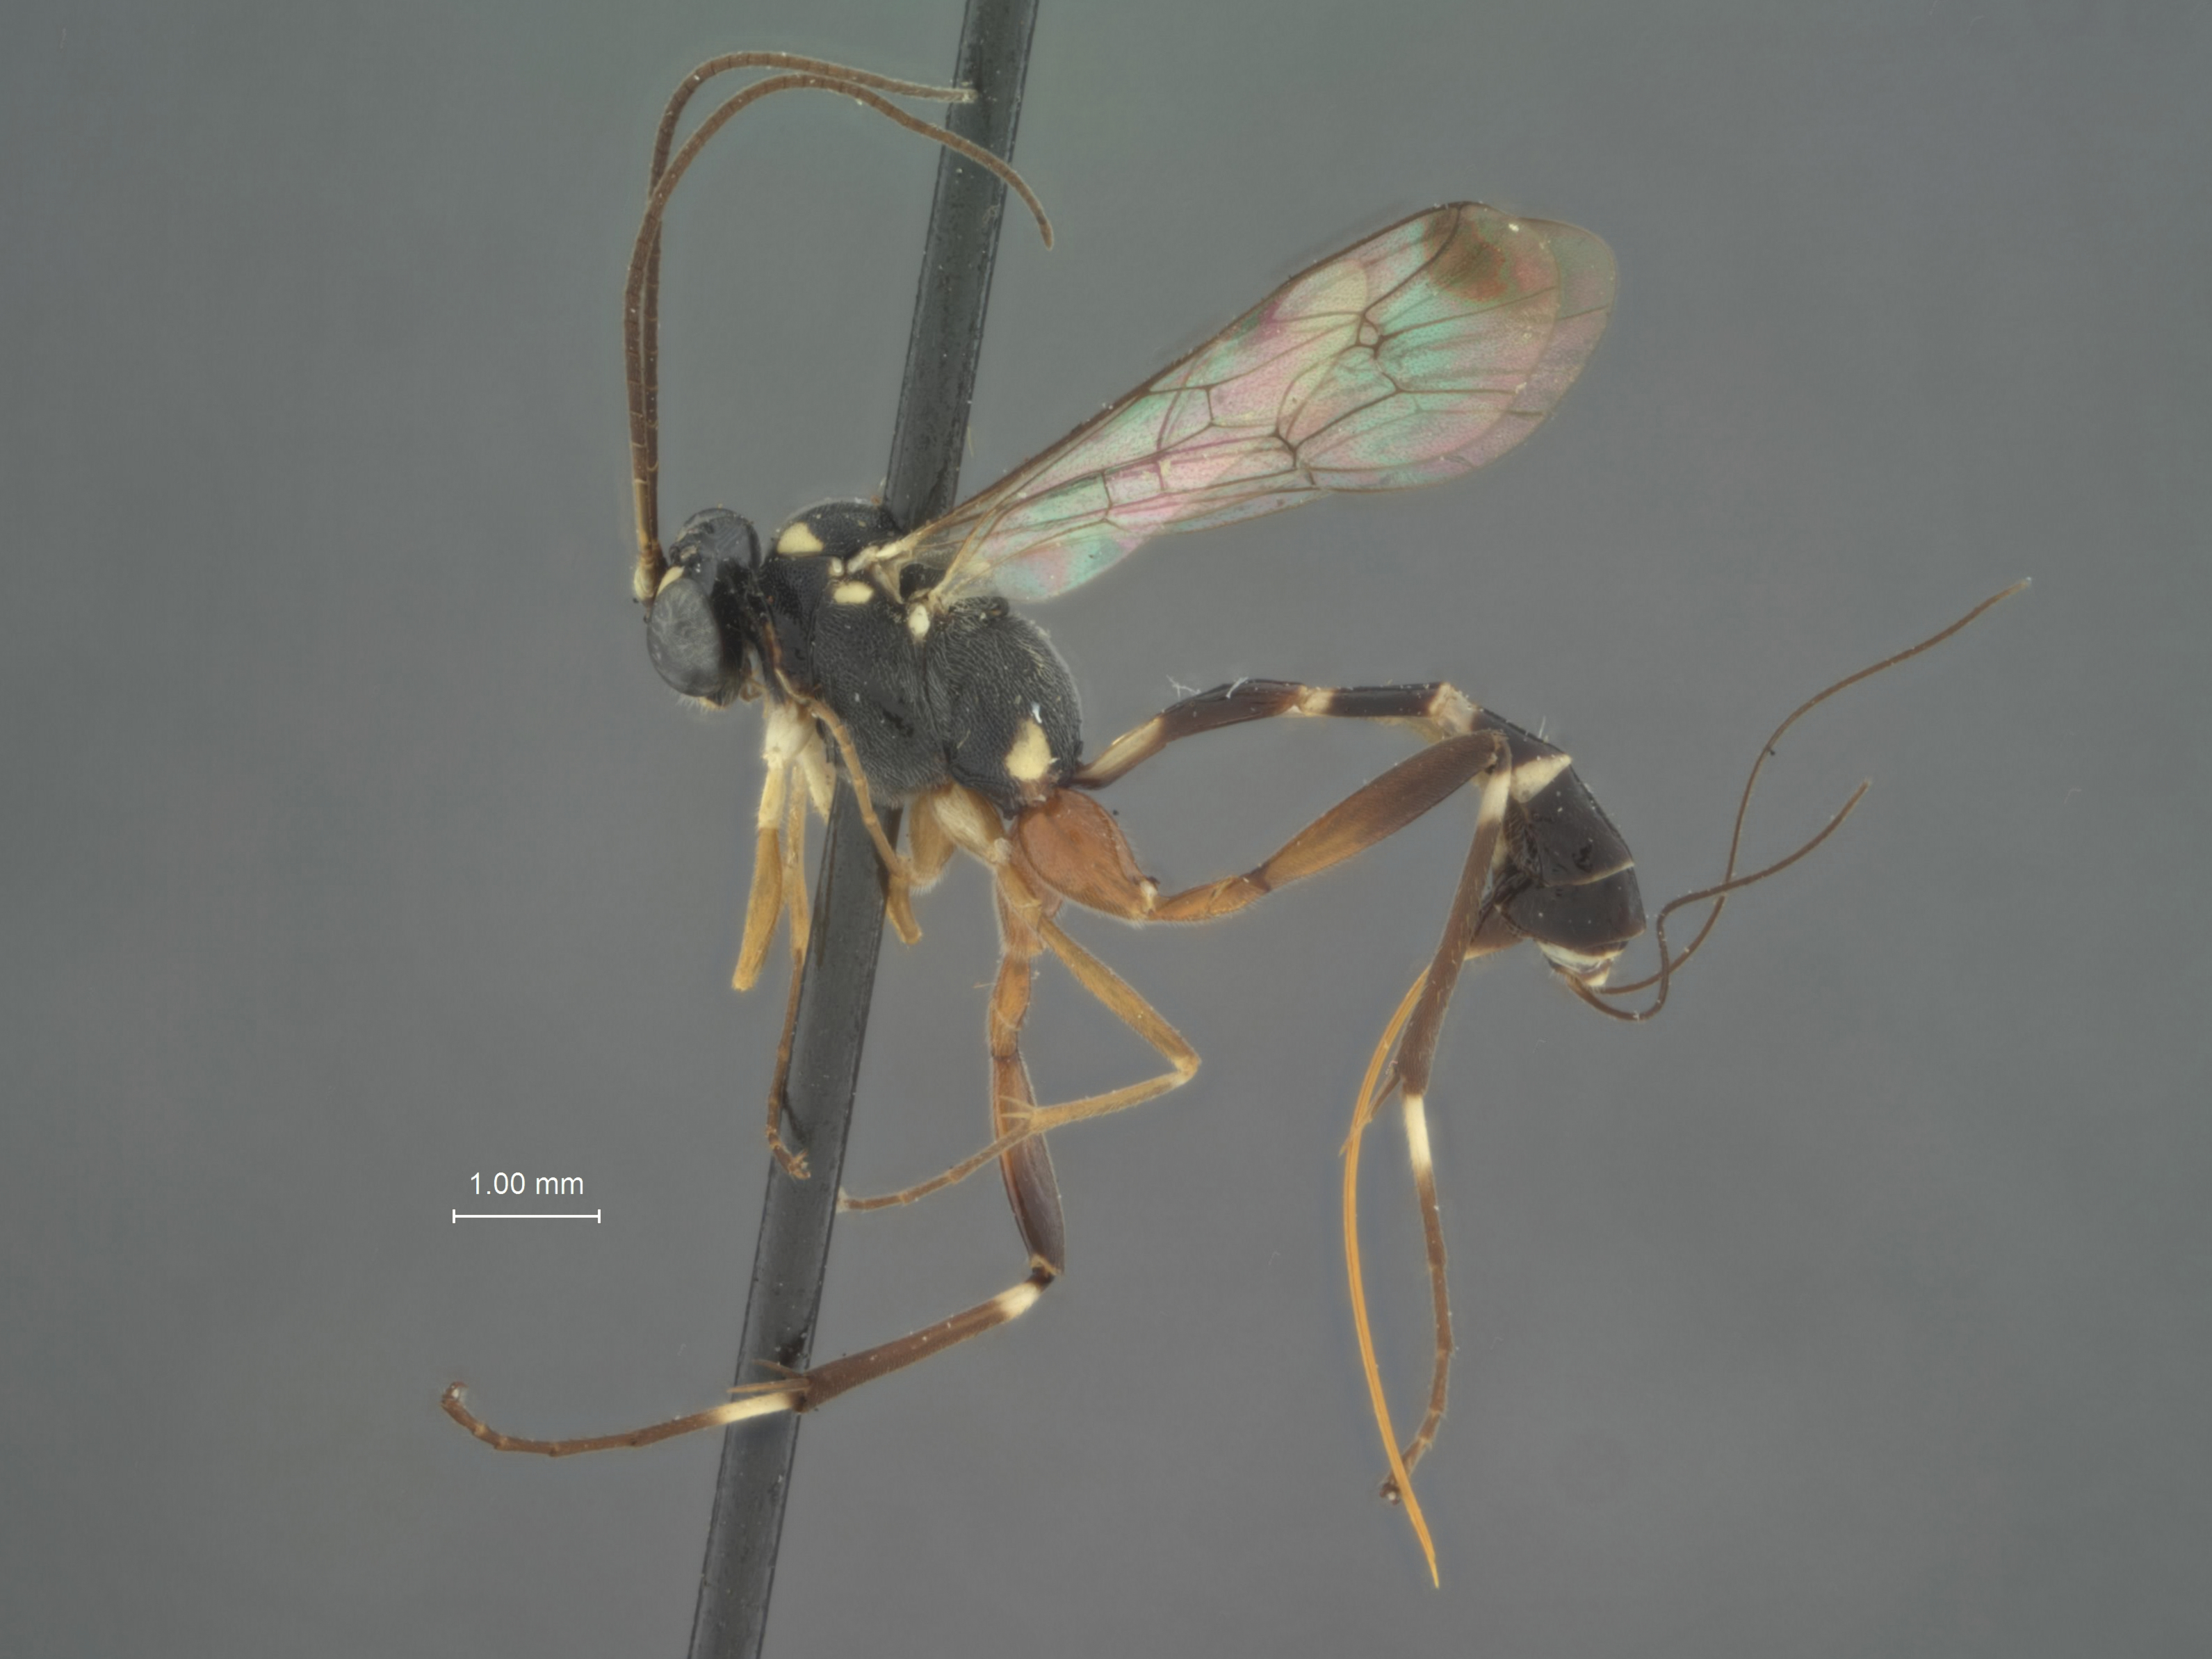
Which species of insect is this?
Atropha clypearia
